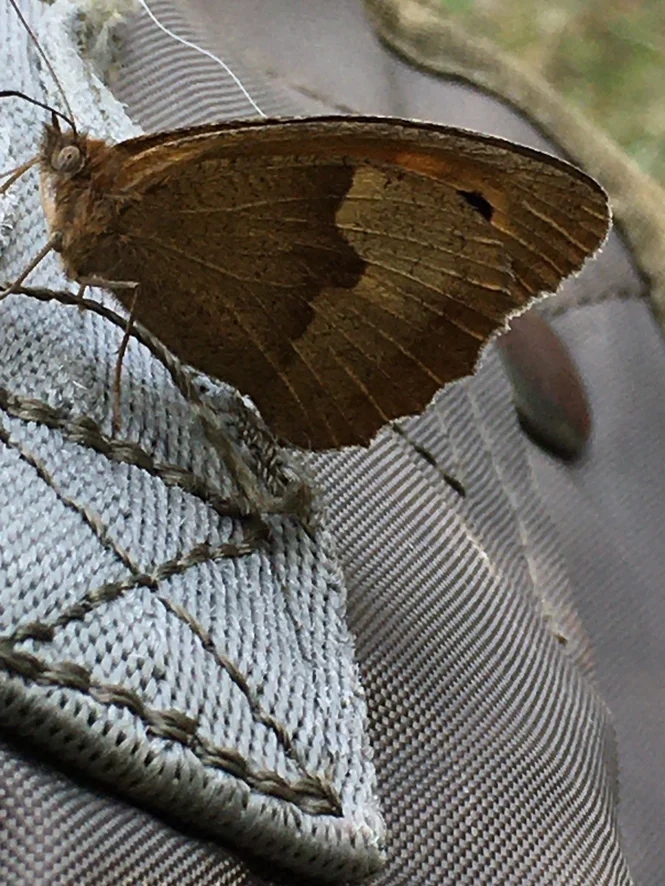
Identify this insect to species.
Maniola jurtina
